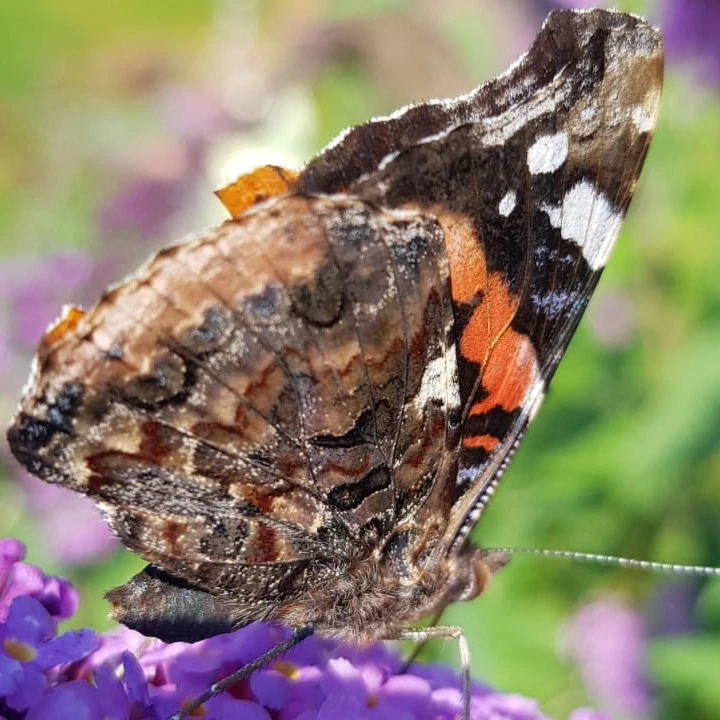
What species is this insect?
Vanessa atalanta
